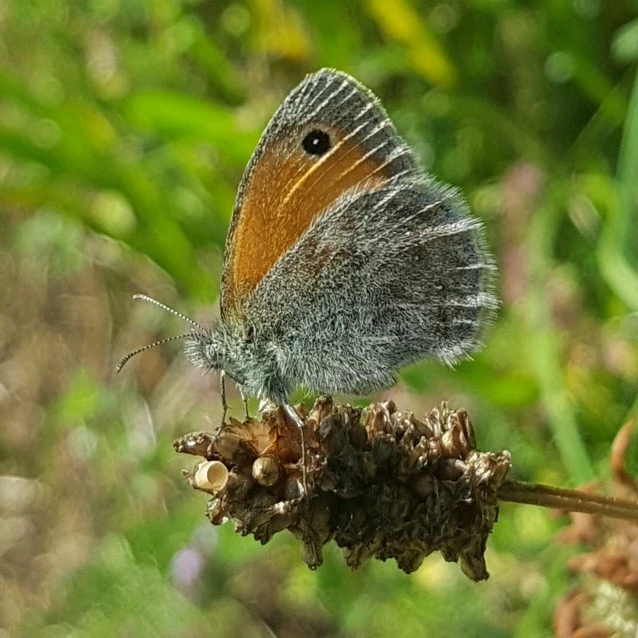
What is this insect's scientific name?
Coenonympha pamphilus
